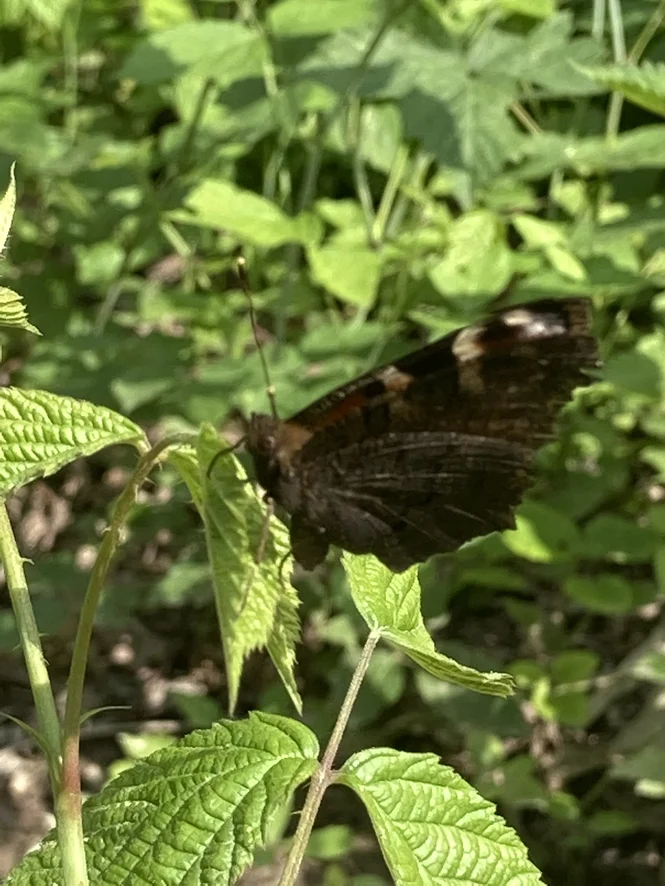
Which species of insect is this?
Aglais io
